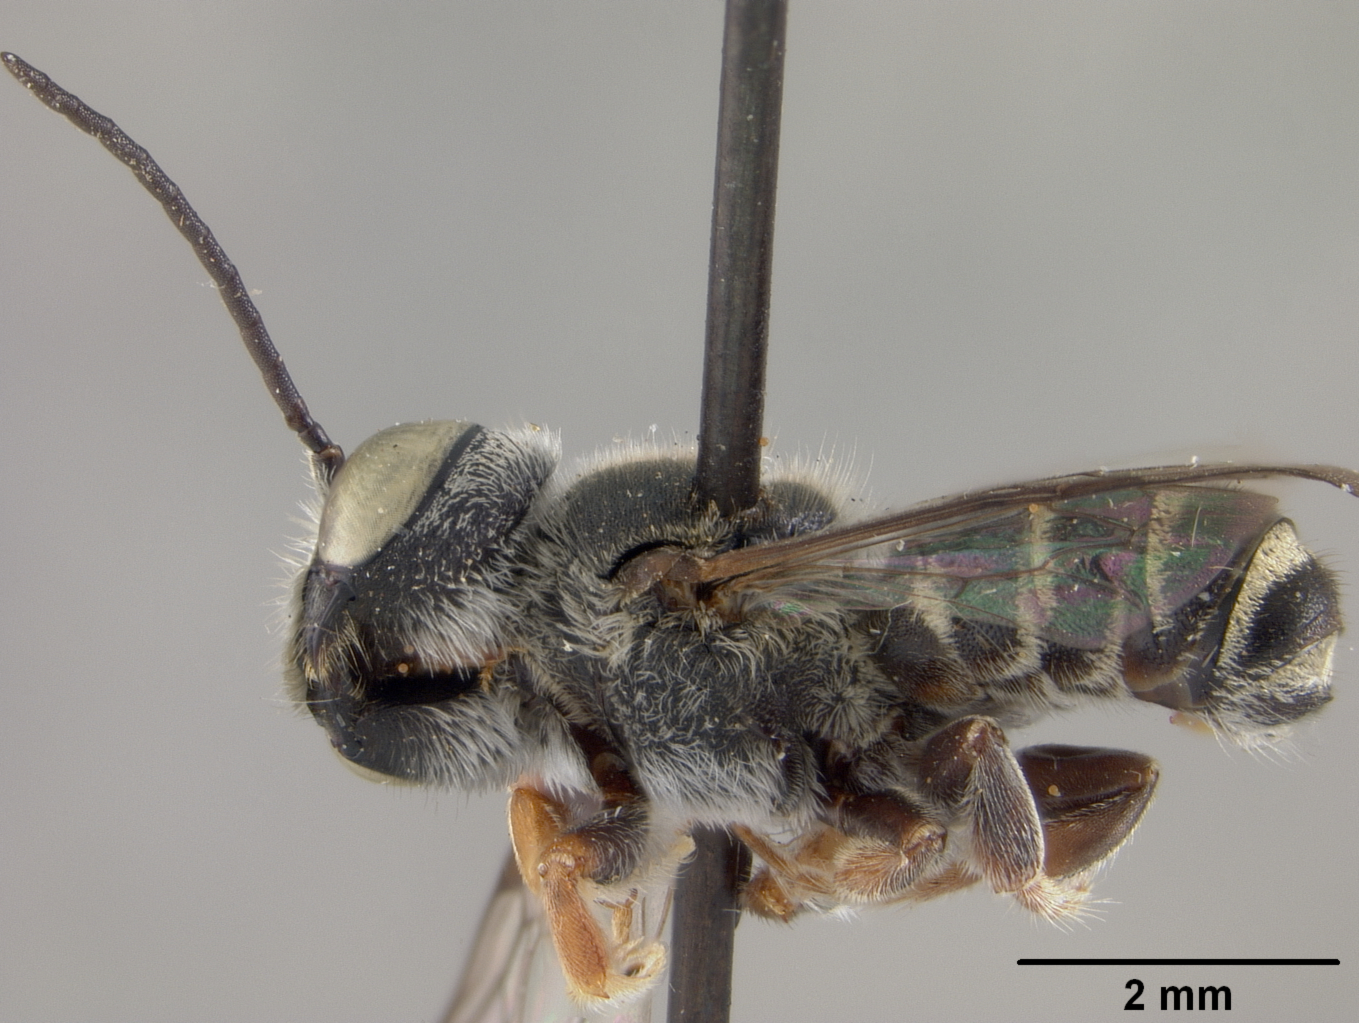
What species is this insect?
Megachile nematocera
